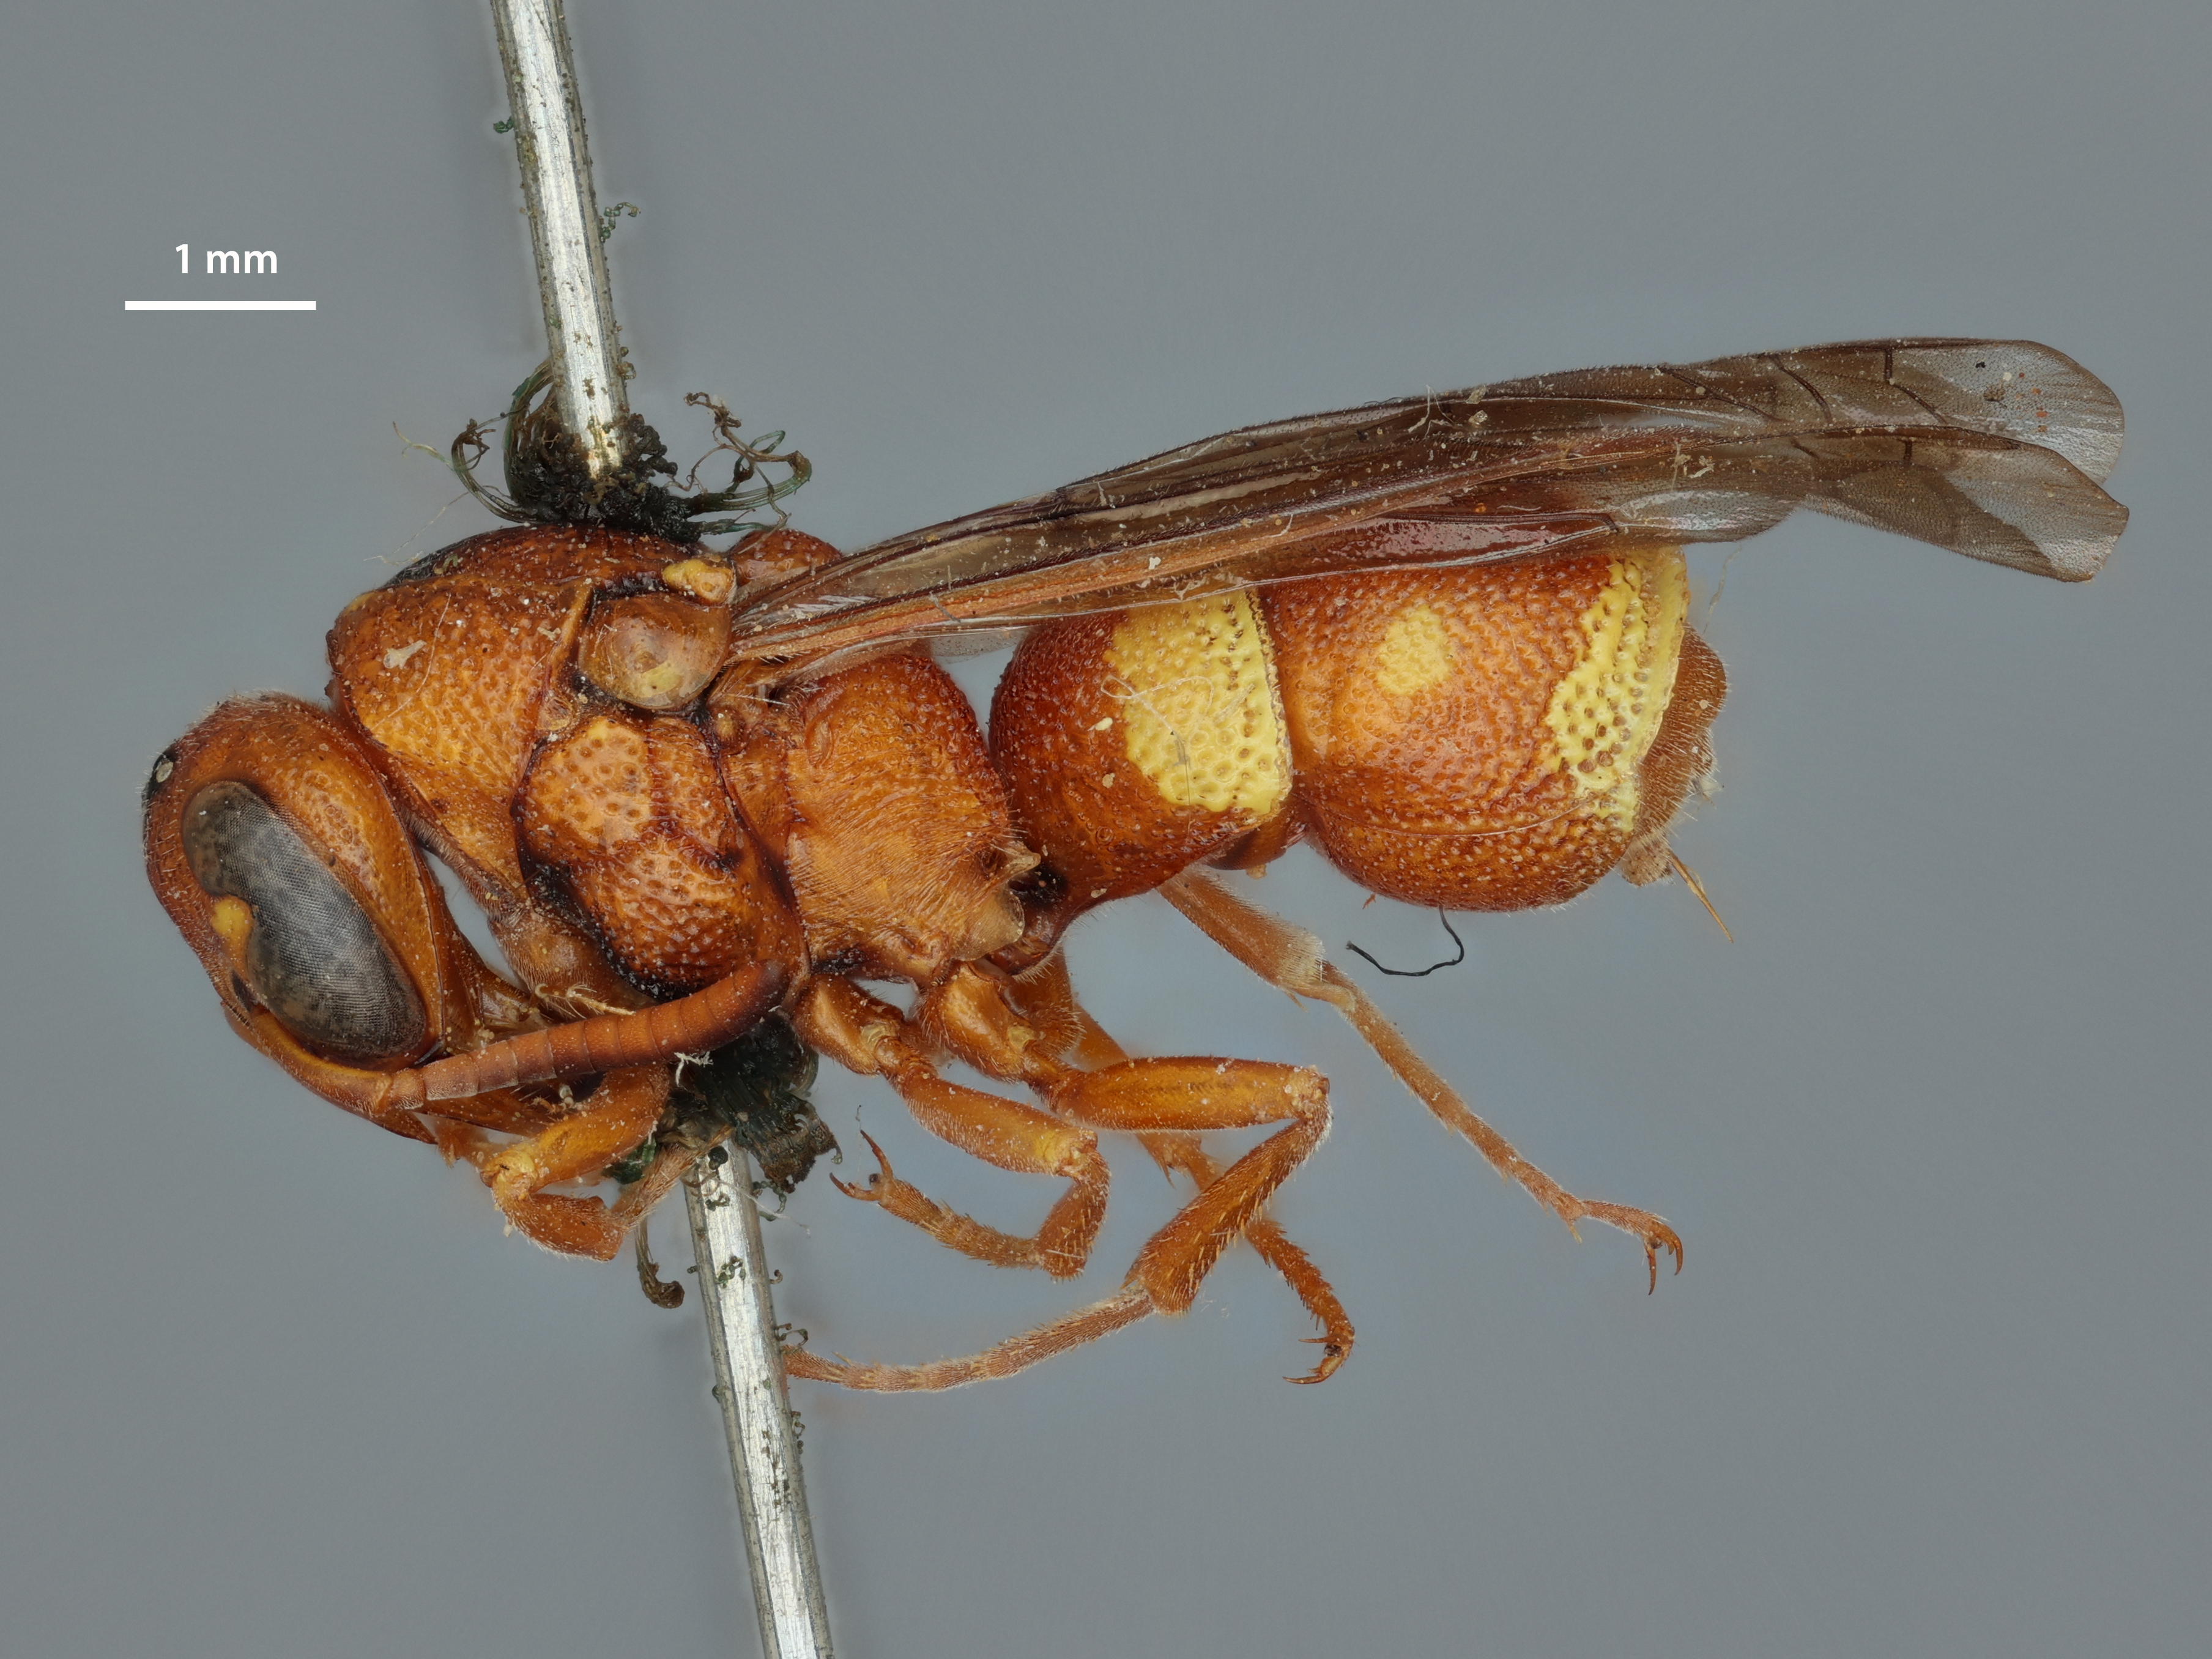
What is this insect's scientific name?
Odynerus blawus
